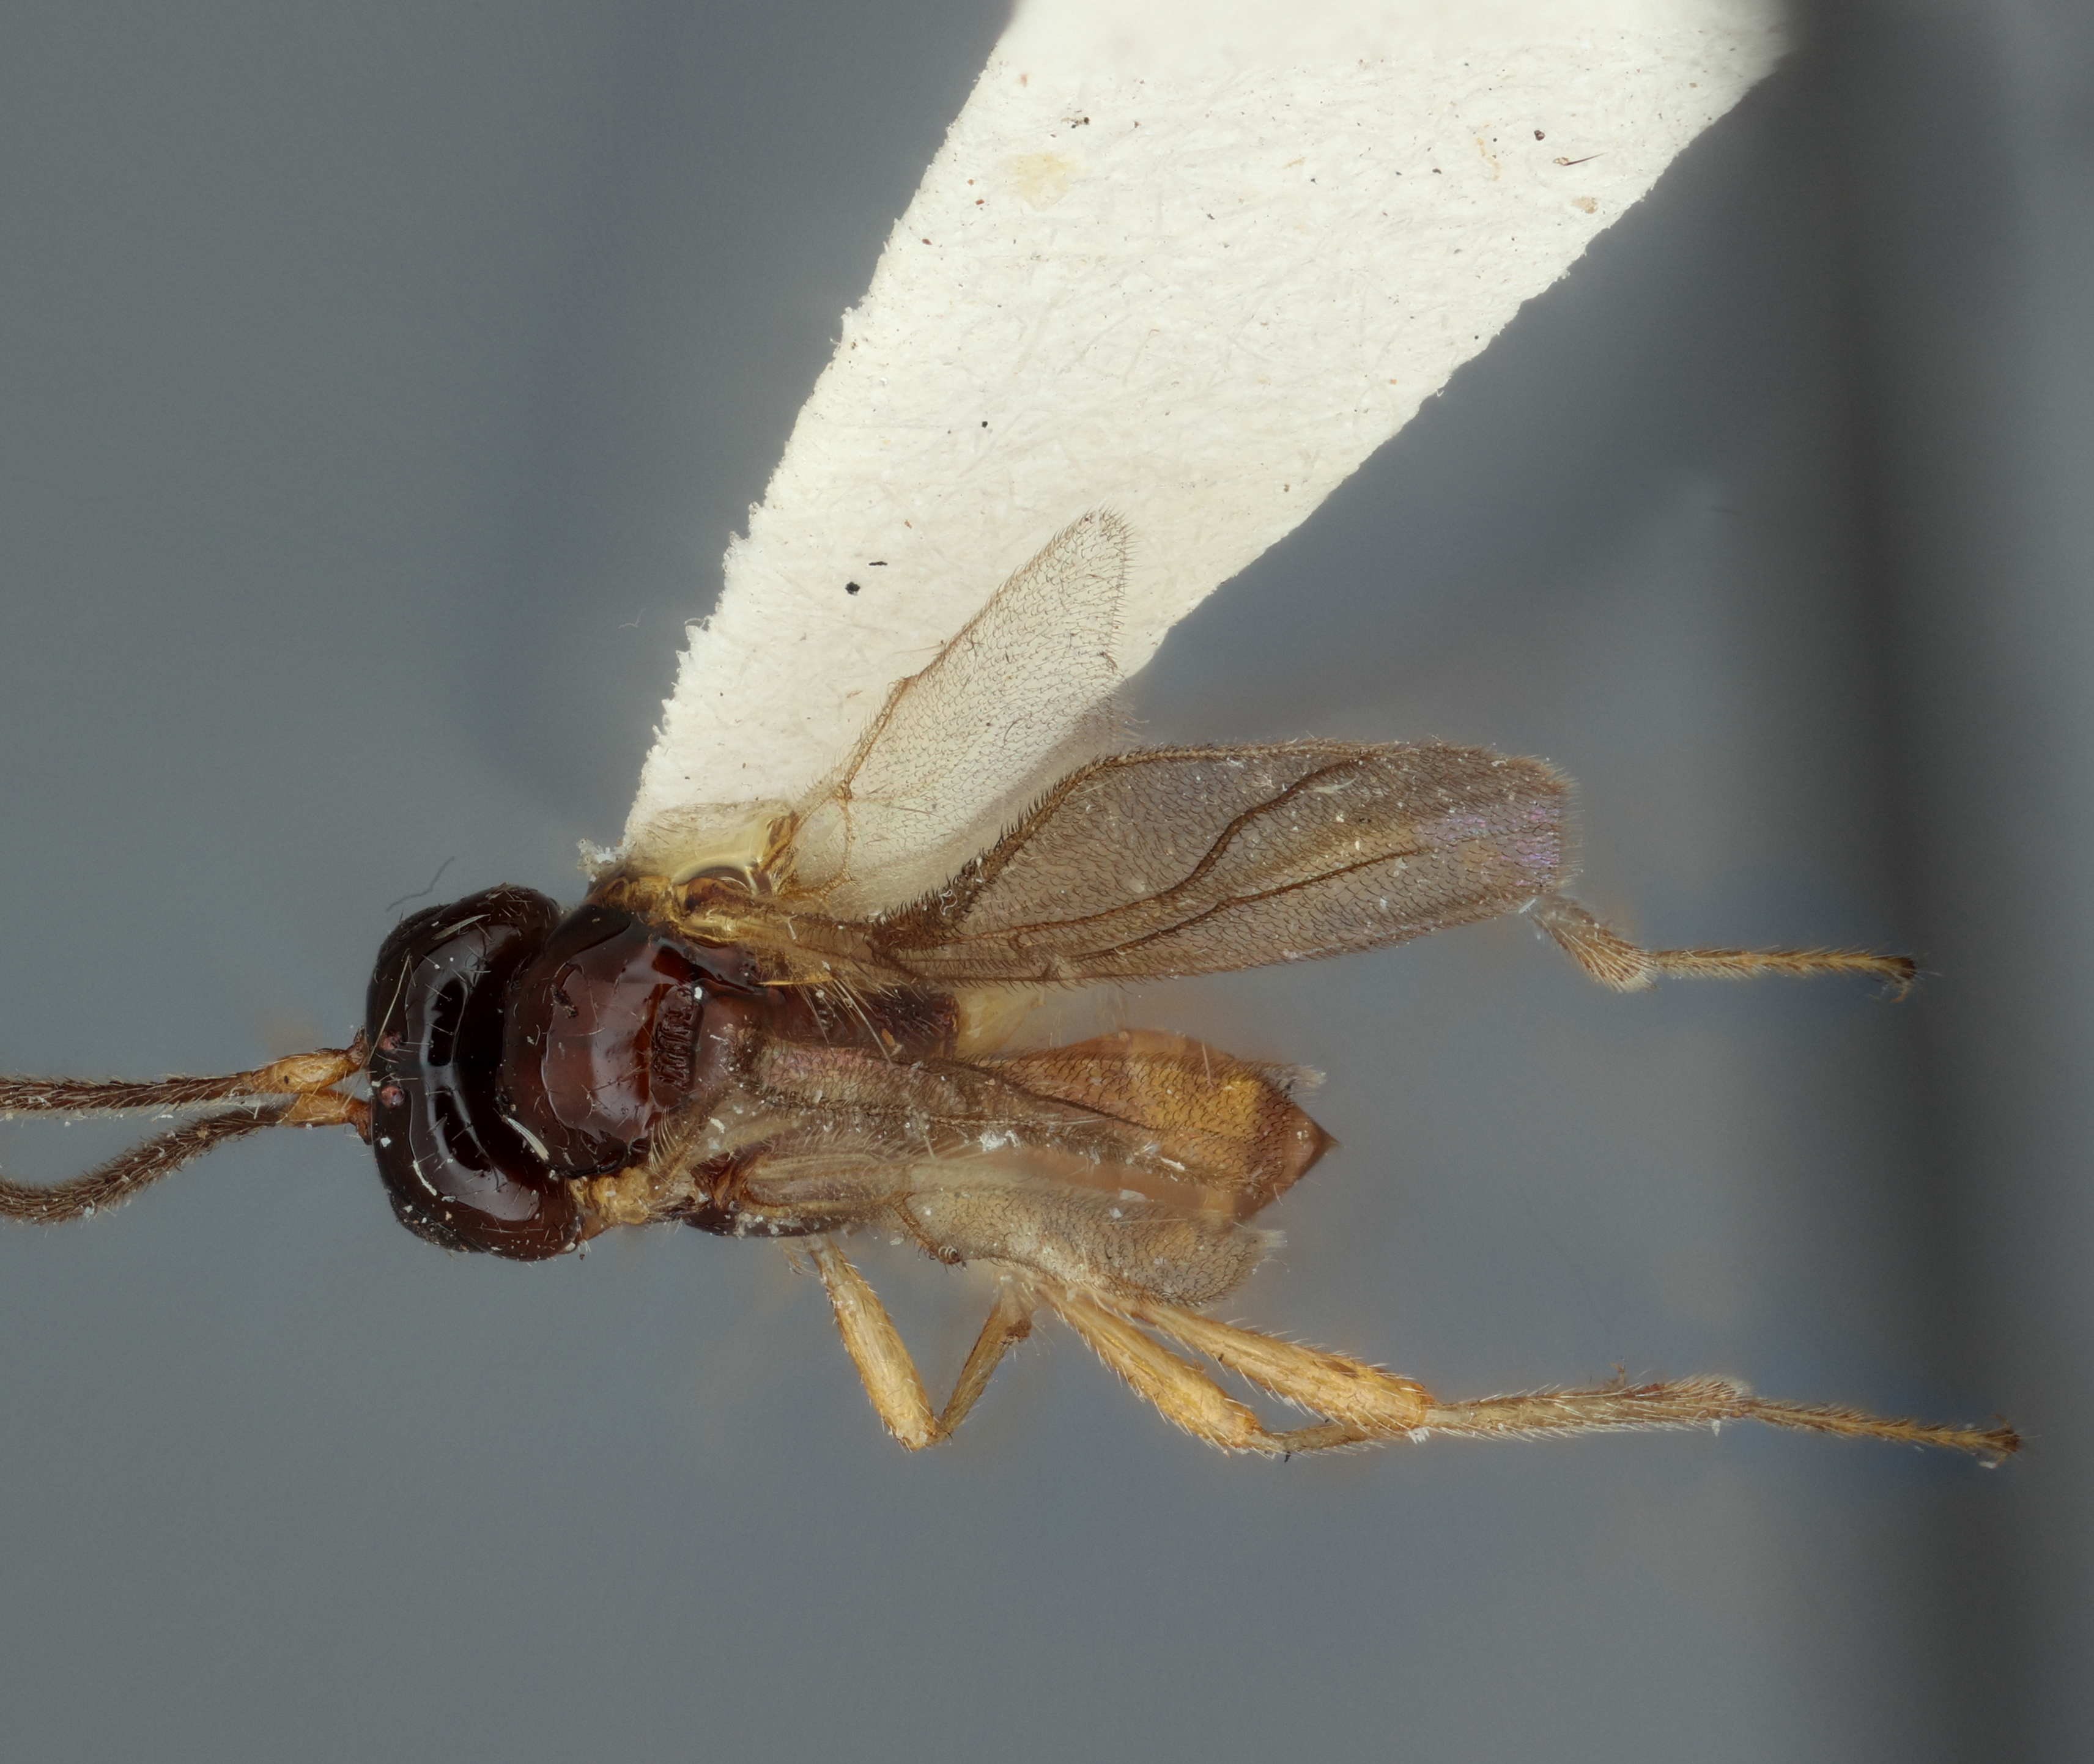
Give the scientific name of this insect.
Aspilota divergens
